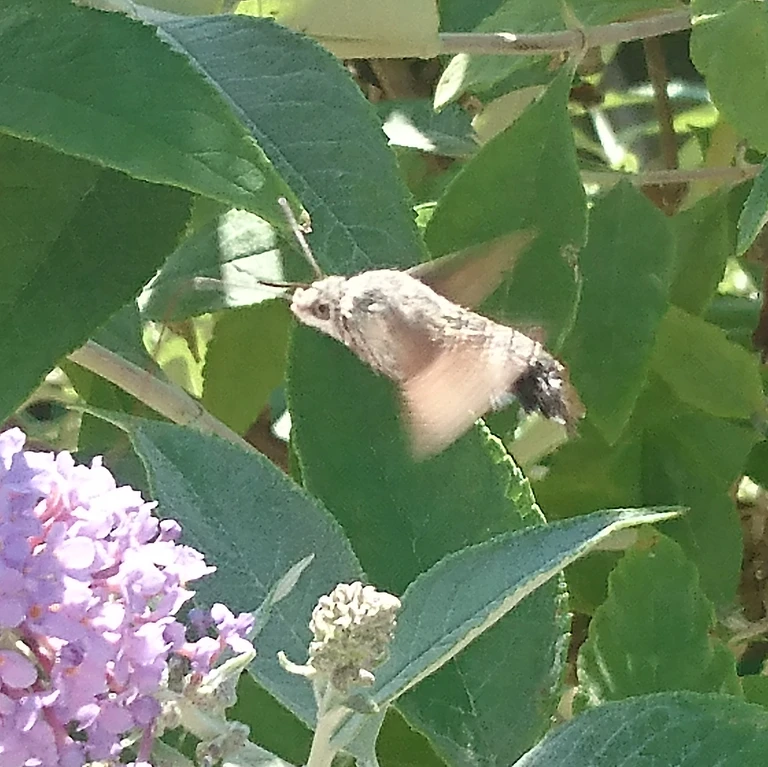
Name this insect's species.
Macroglossum stellatarum
